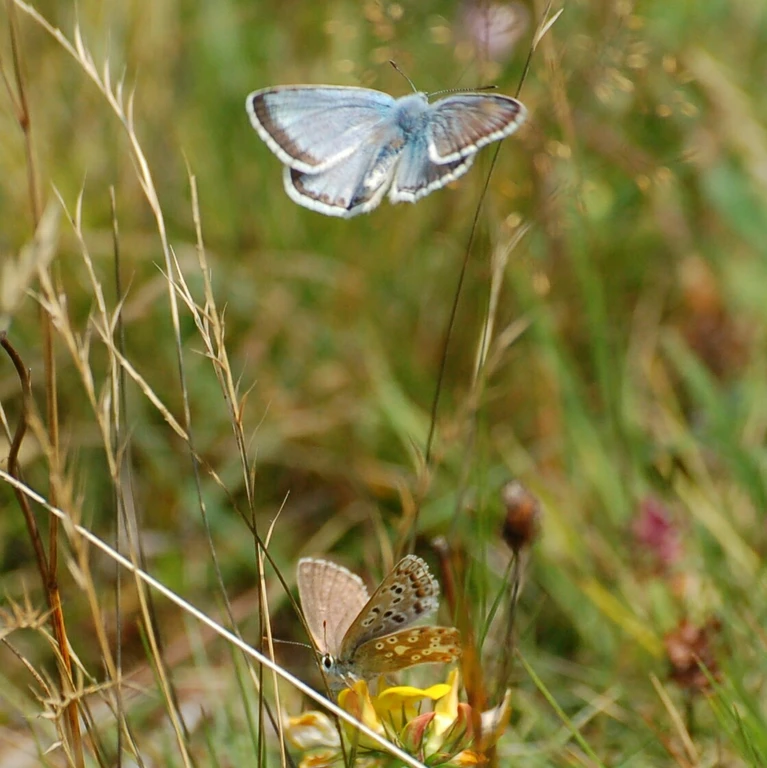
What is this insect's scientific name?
Lysandra coridon
